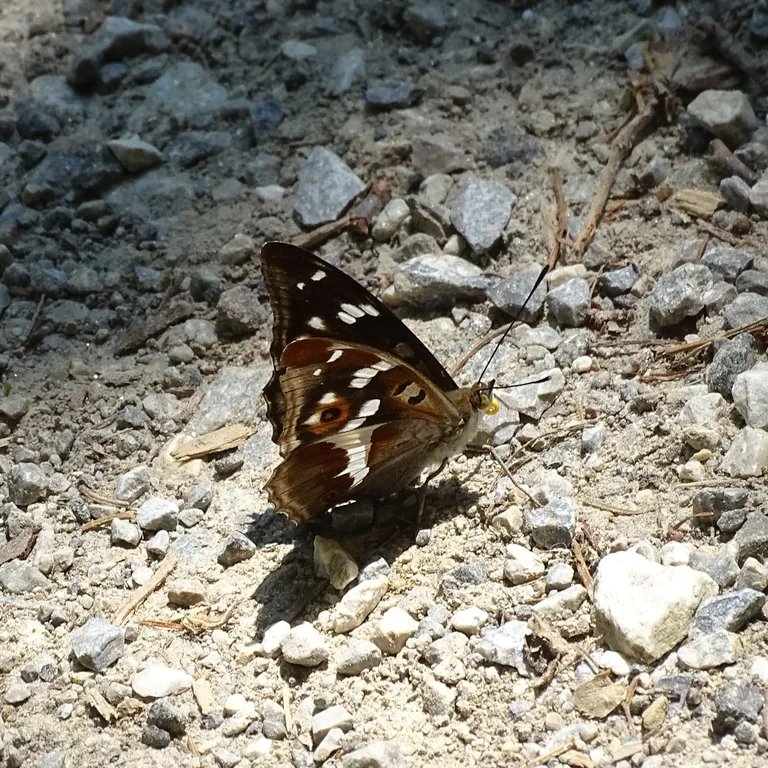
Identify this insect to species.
Apatura iris
